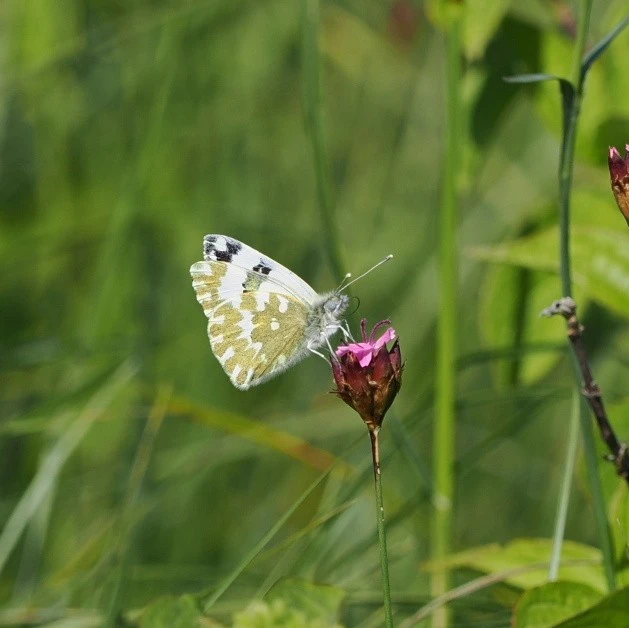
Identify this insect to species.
Pontia edusa
